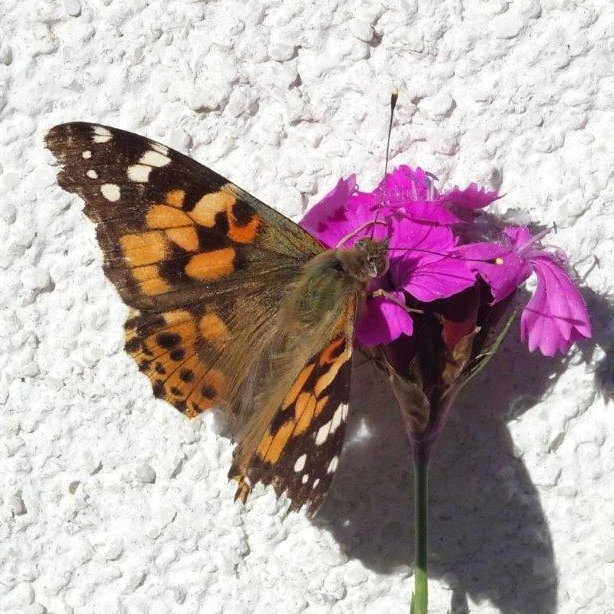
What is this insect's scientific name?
Vanessa cardui
